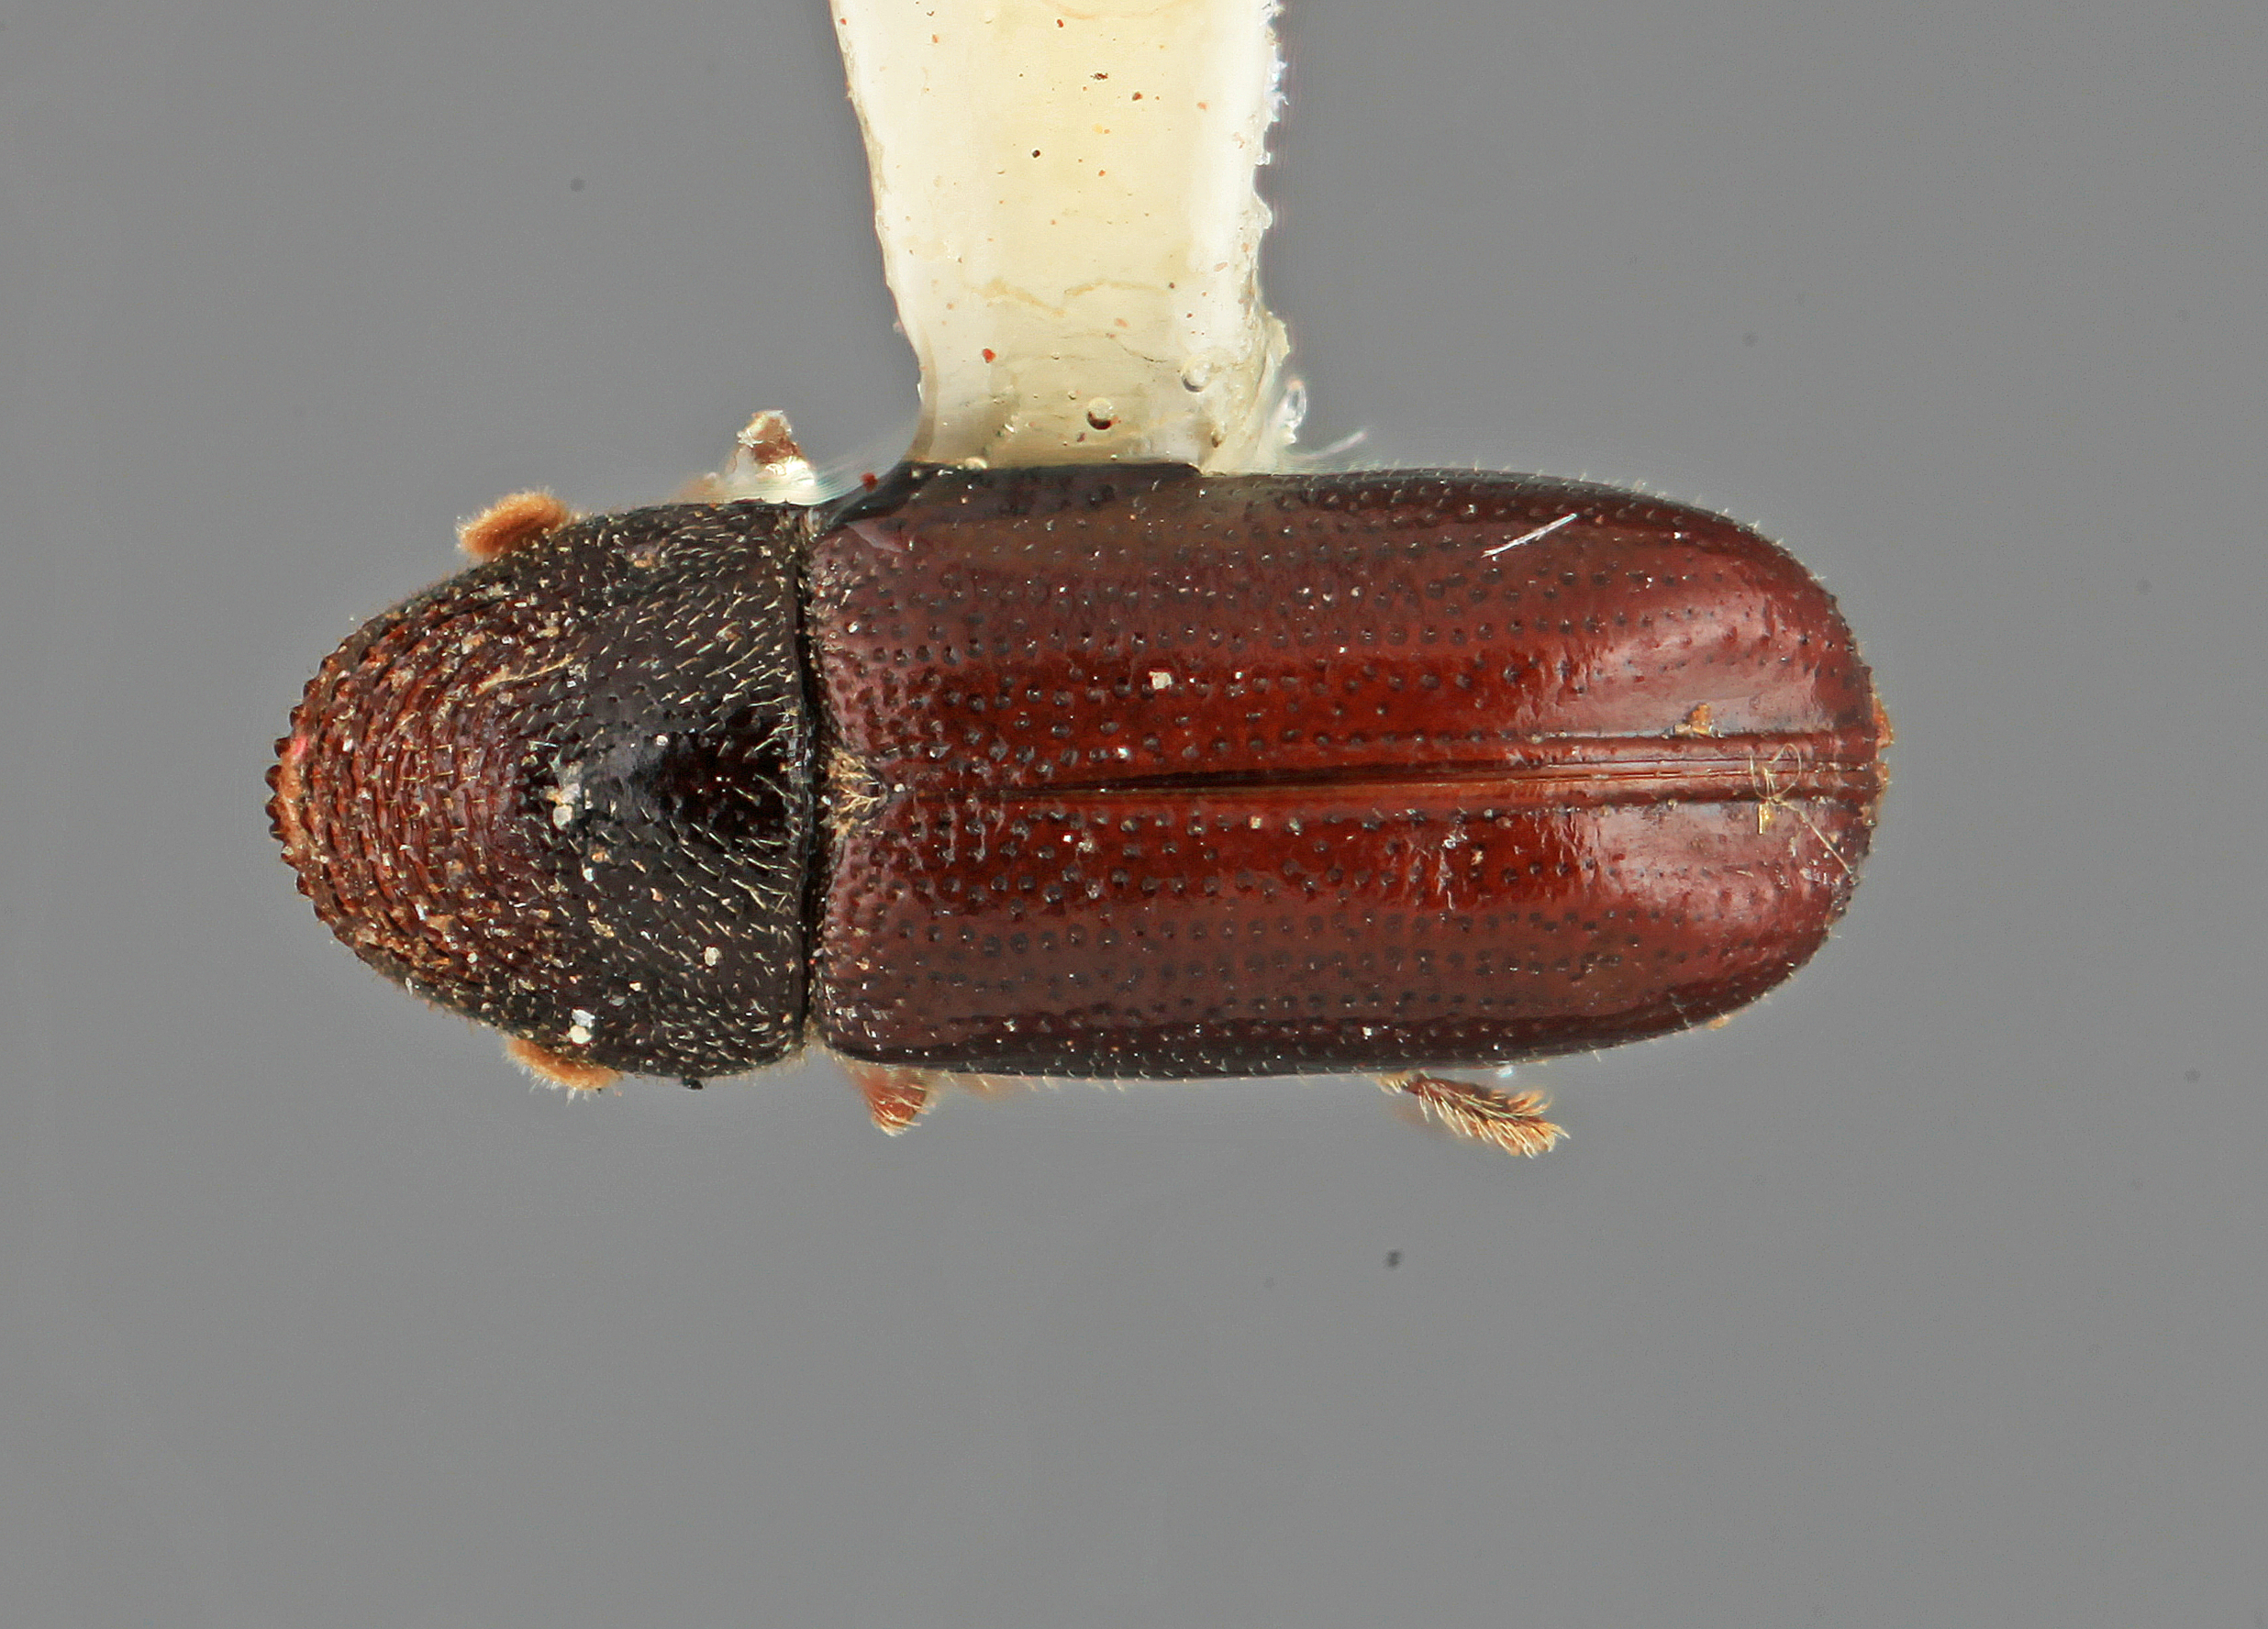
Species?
Pityophthorus toralis
